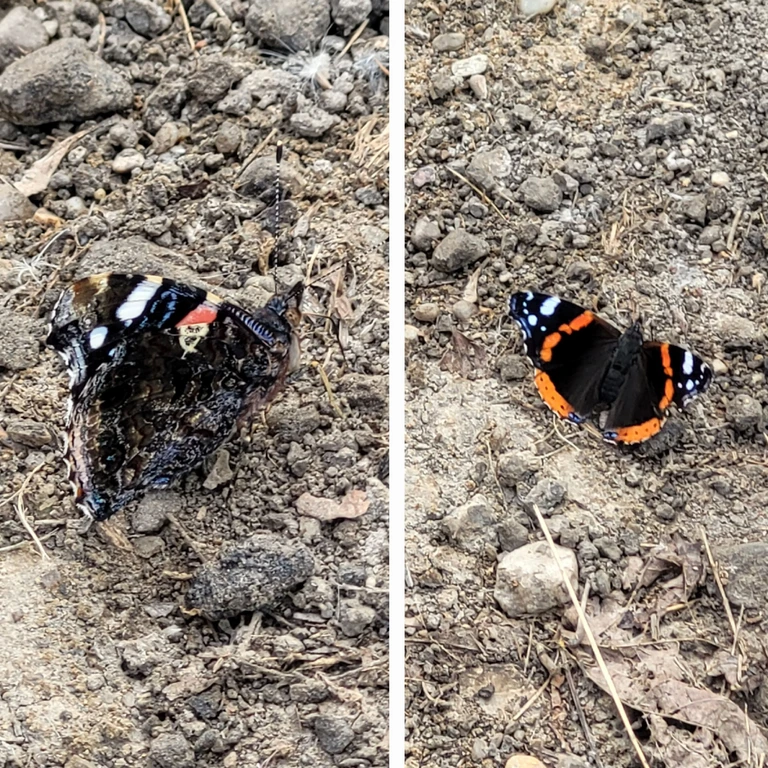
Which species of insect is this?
Vanessa atalanta
